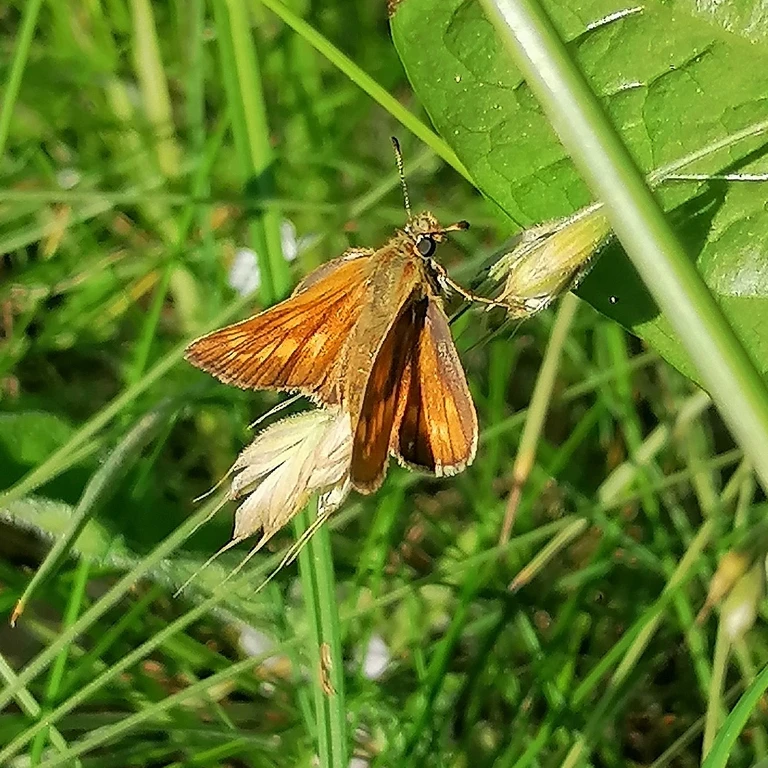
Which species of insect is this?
Ochlodes sylvanus (also Ochlodes venata)
